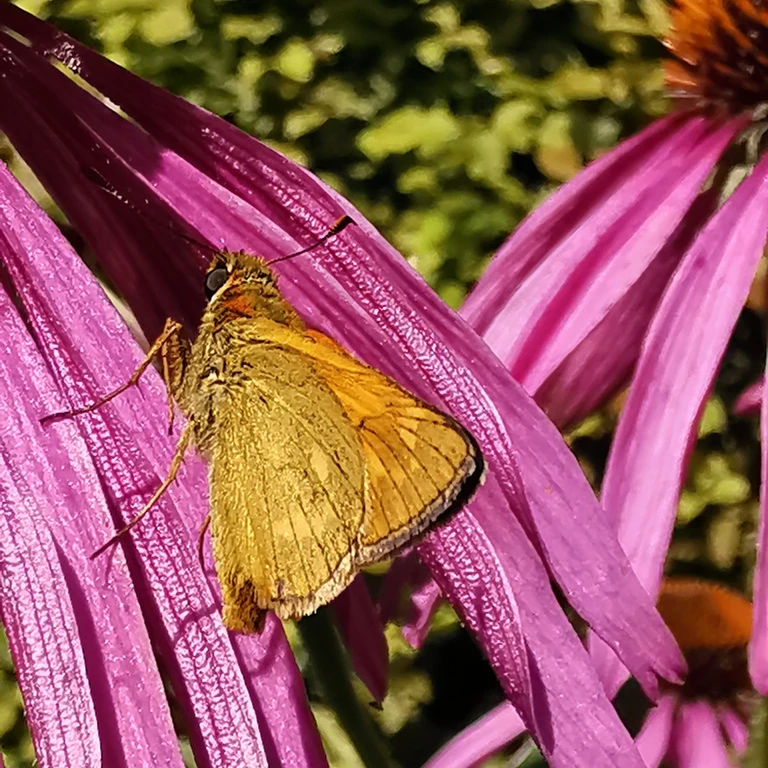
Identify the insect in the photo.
Ochlodes sylvanus (also Ochlodes venata)
